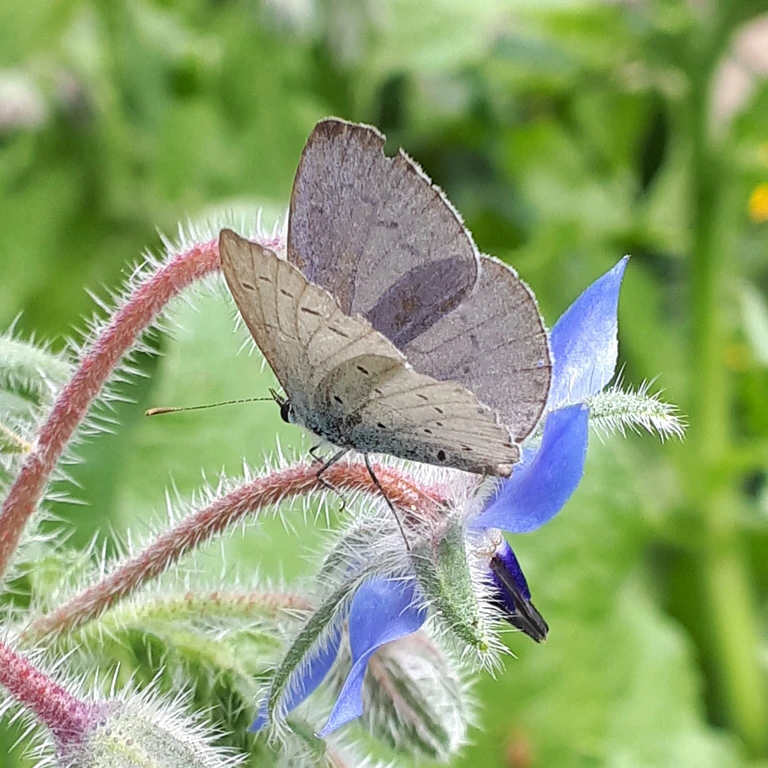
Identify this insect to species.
Celastrina argiolus
